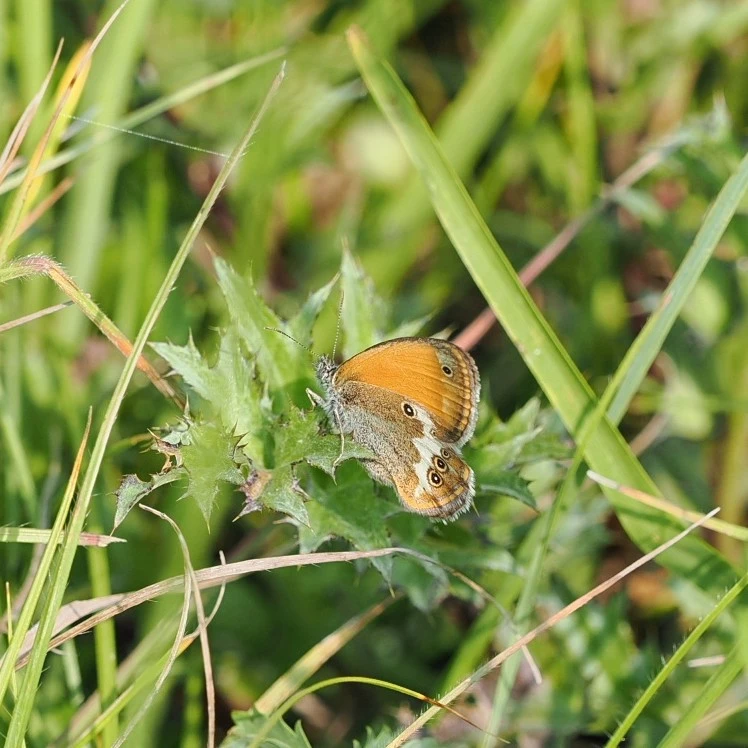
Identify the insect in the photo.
Coenonympha arcania
